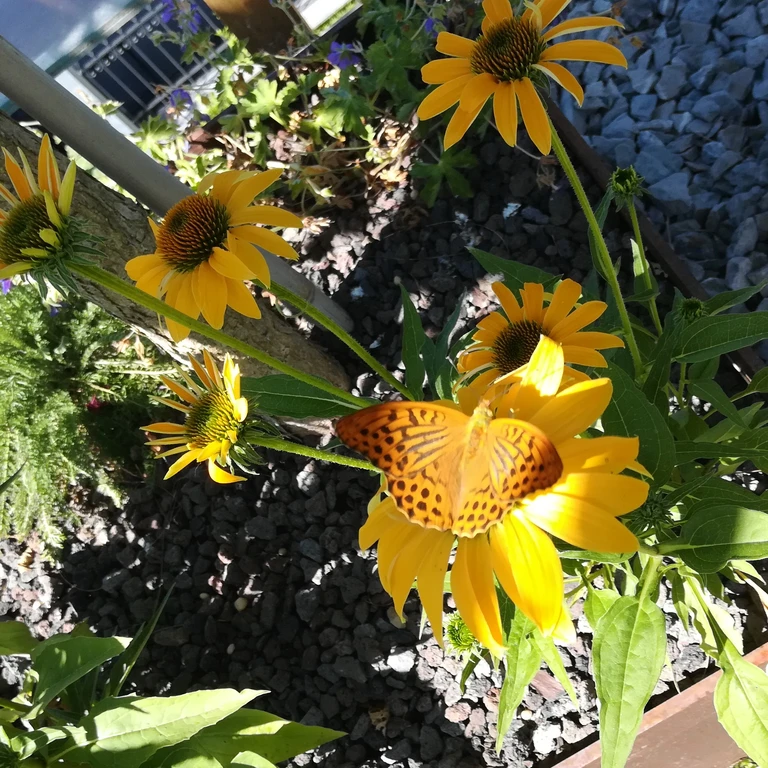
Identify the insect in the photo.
Argynnis paphia
